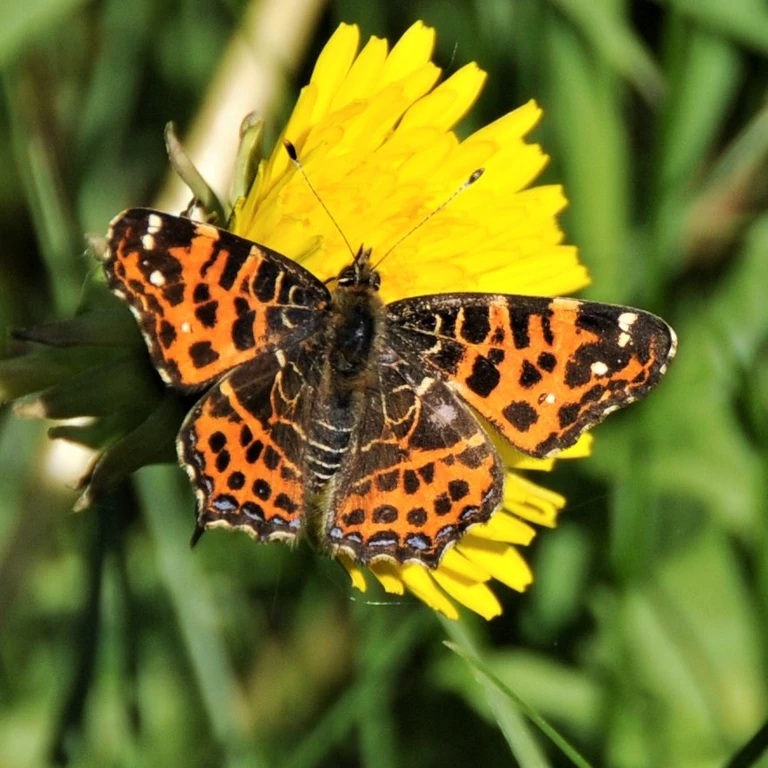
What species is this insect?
Araschnia levana
